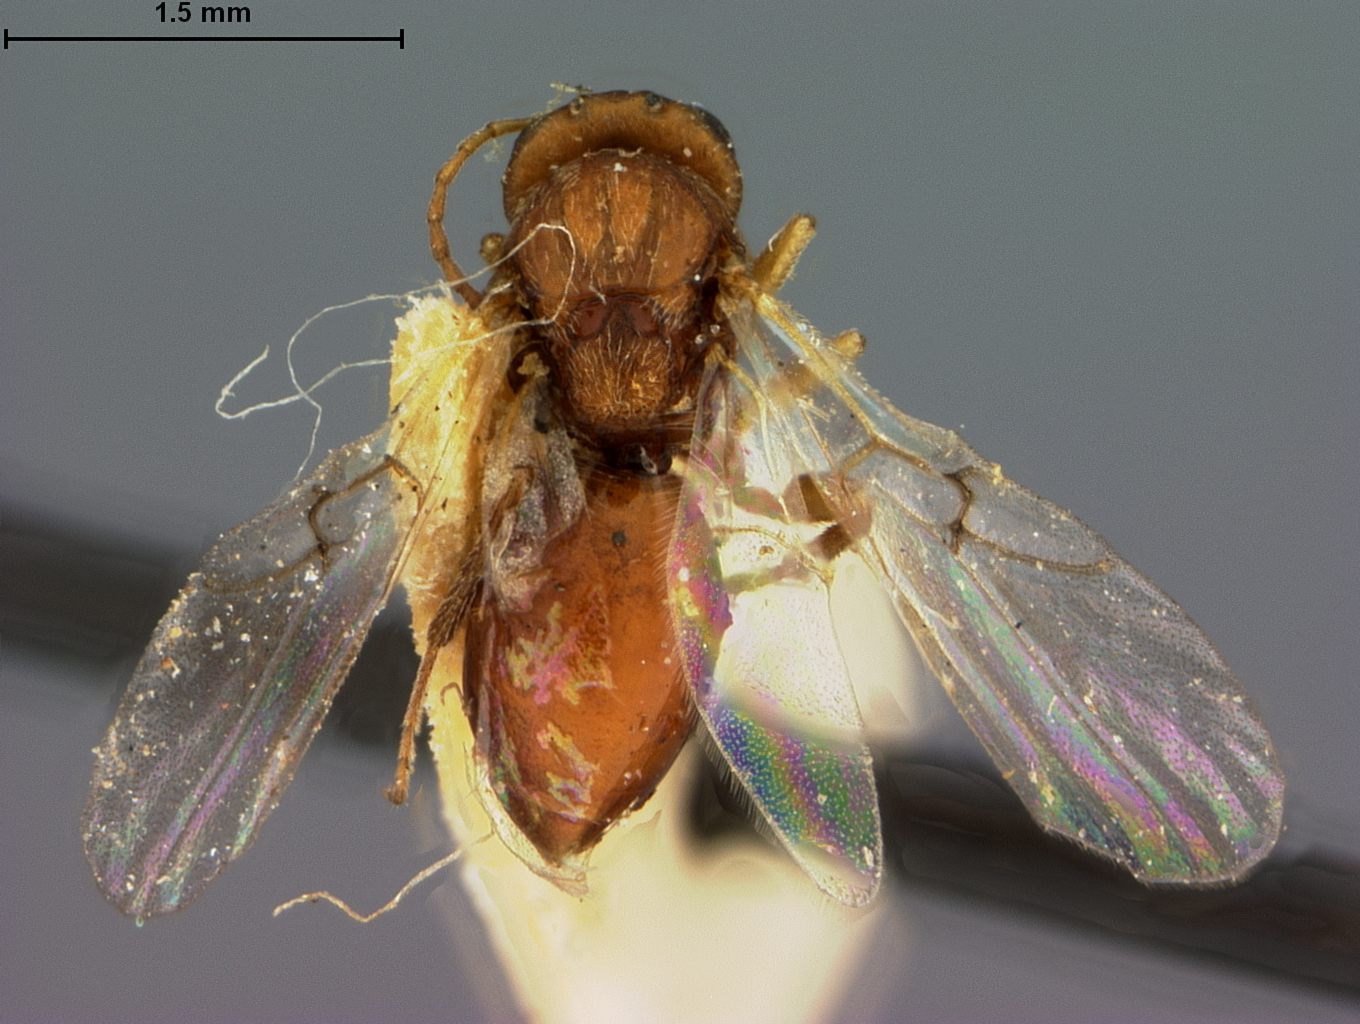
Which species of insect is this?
Andricus toumeyi
